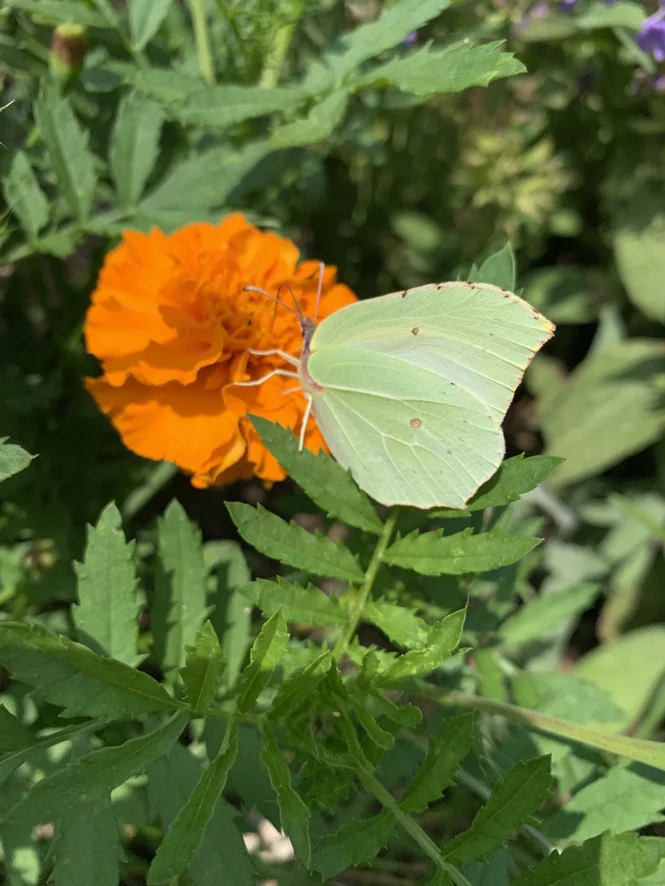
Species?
Gonepteryx rhamni
